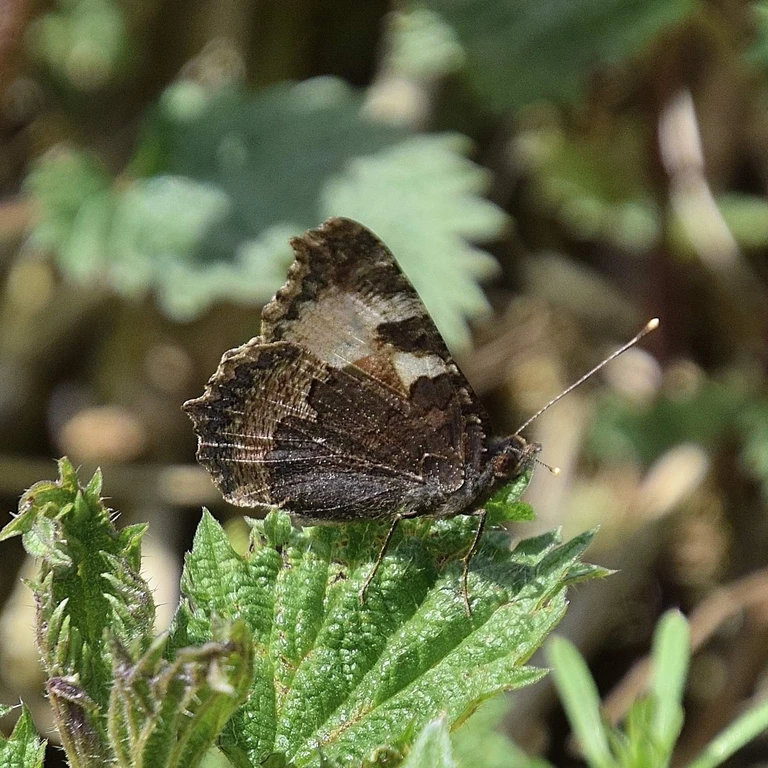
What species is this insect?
Aglais urticae
